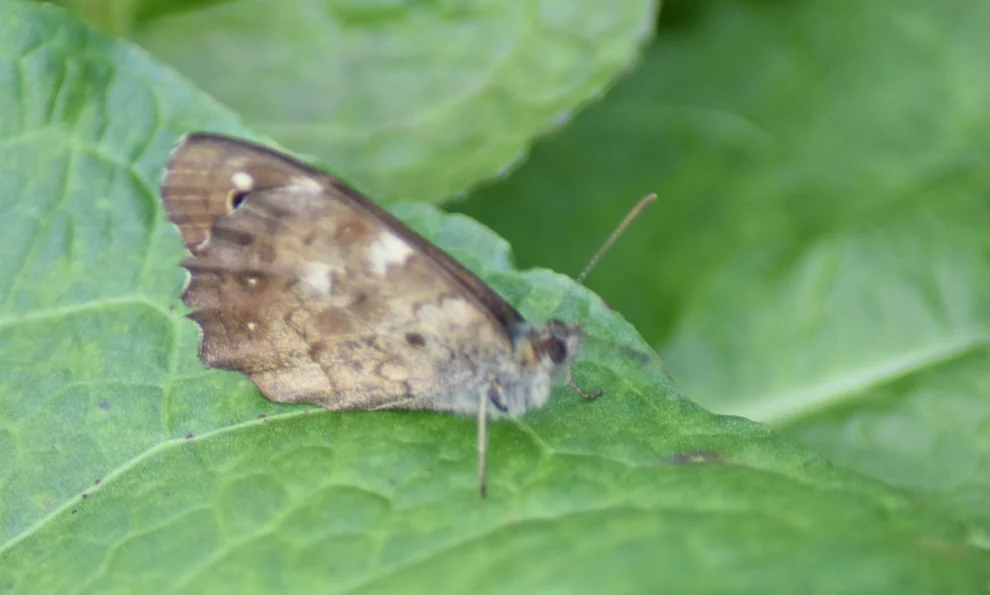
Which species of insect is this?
Pararge aegeria
